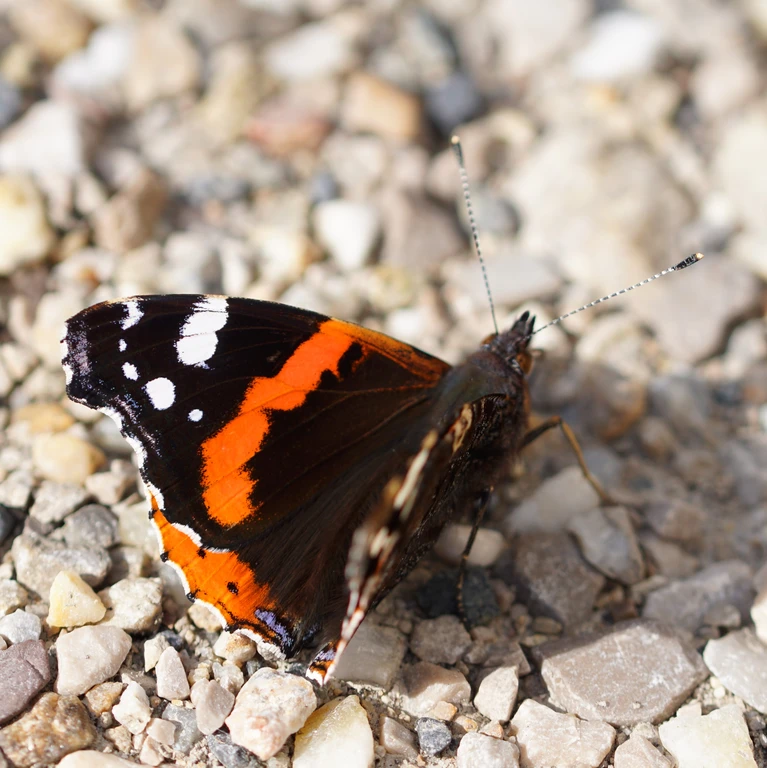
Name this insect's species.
Vanessa atalanta
